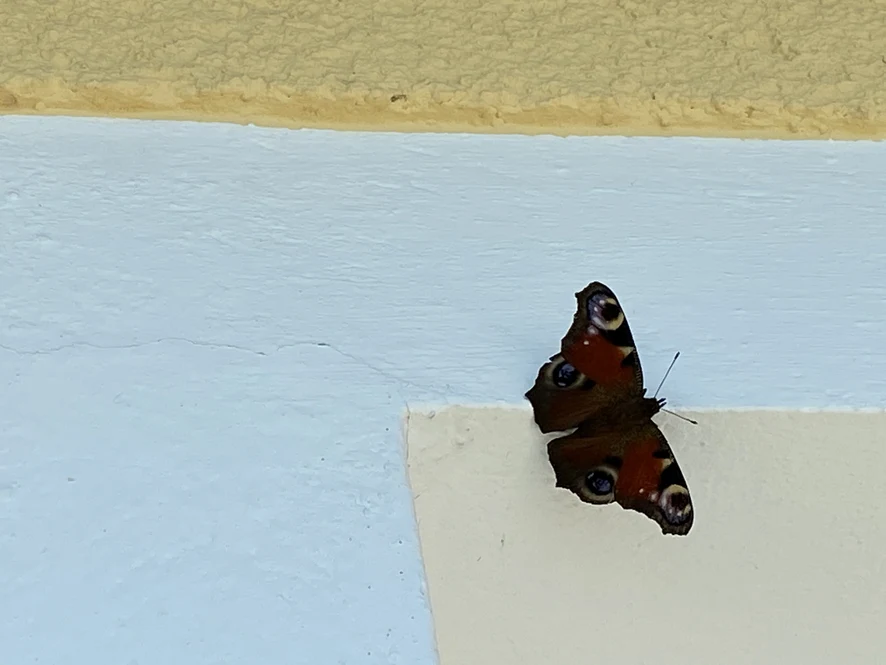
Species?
Aglais io
